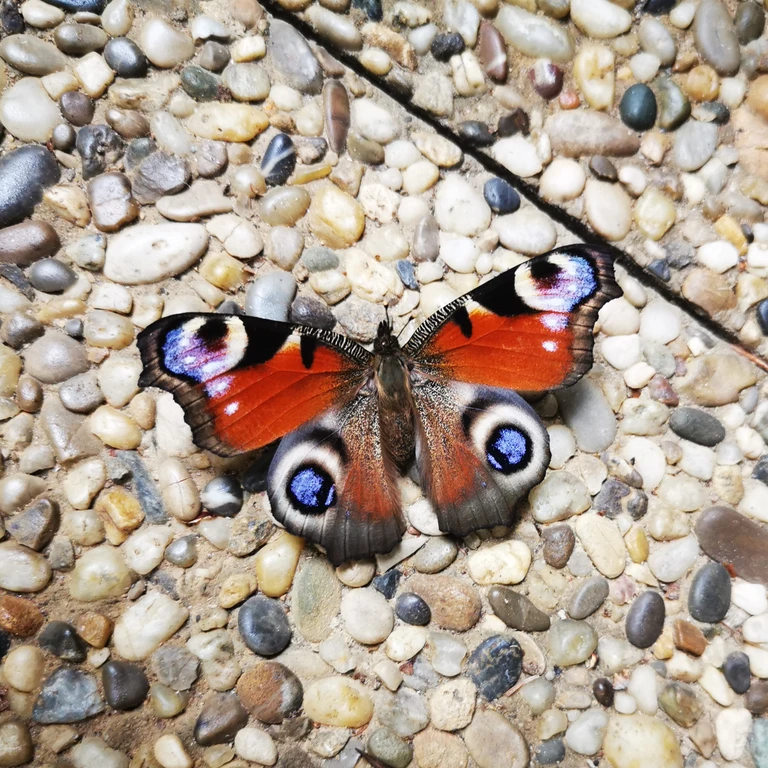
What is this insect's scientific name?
Aglais io
